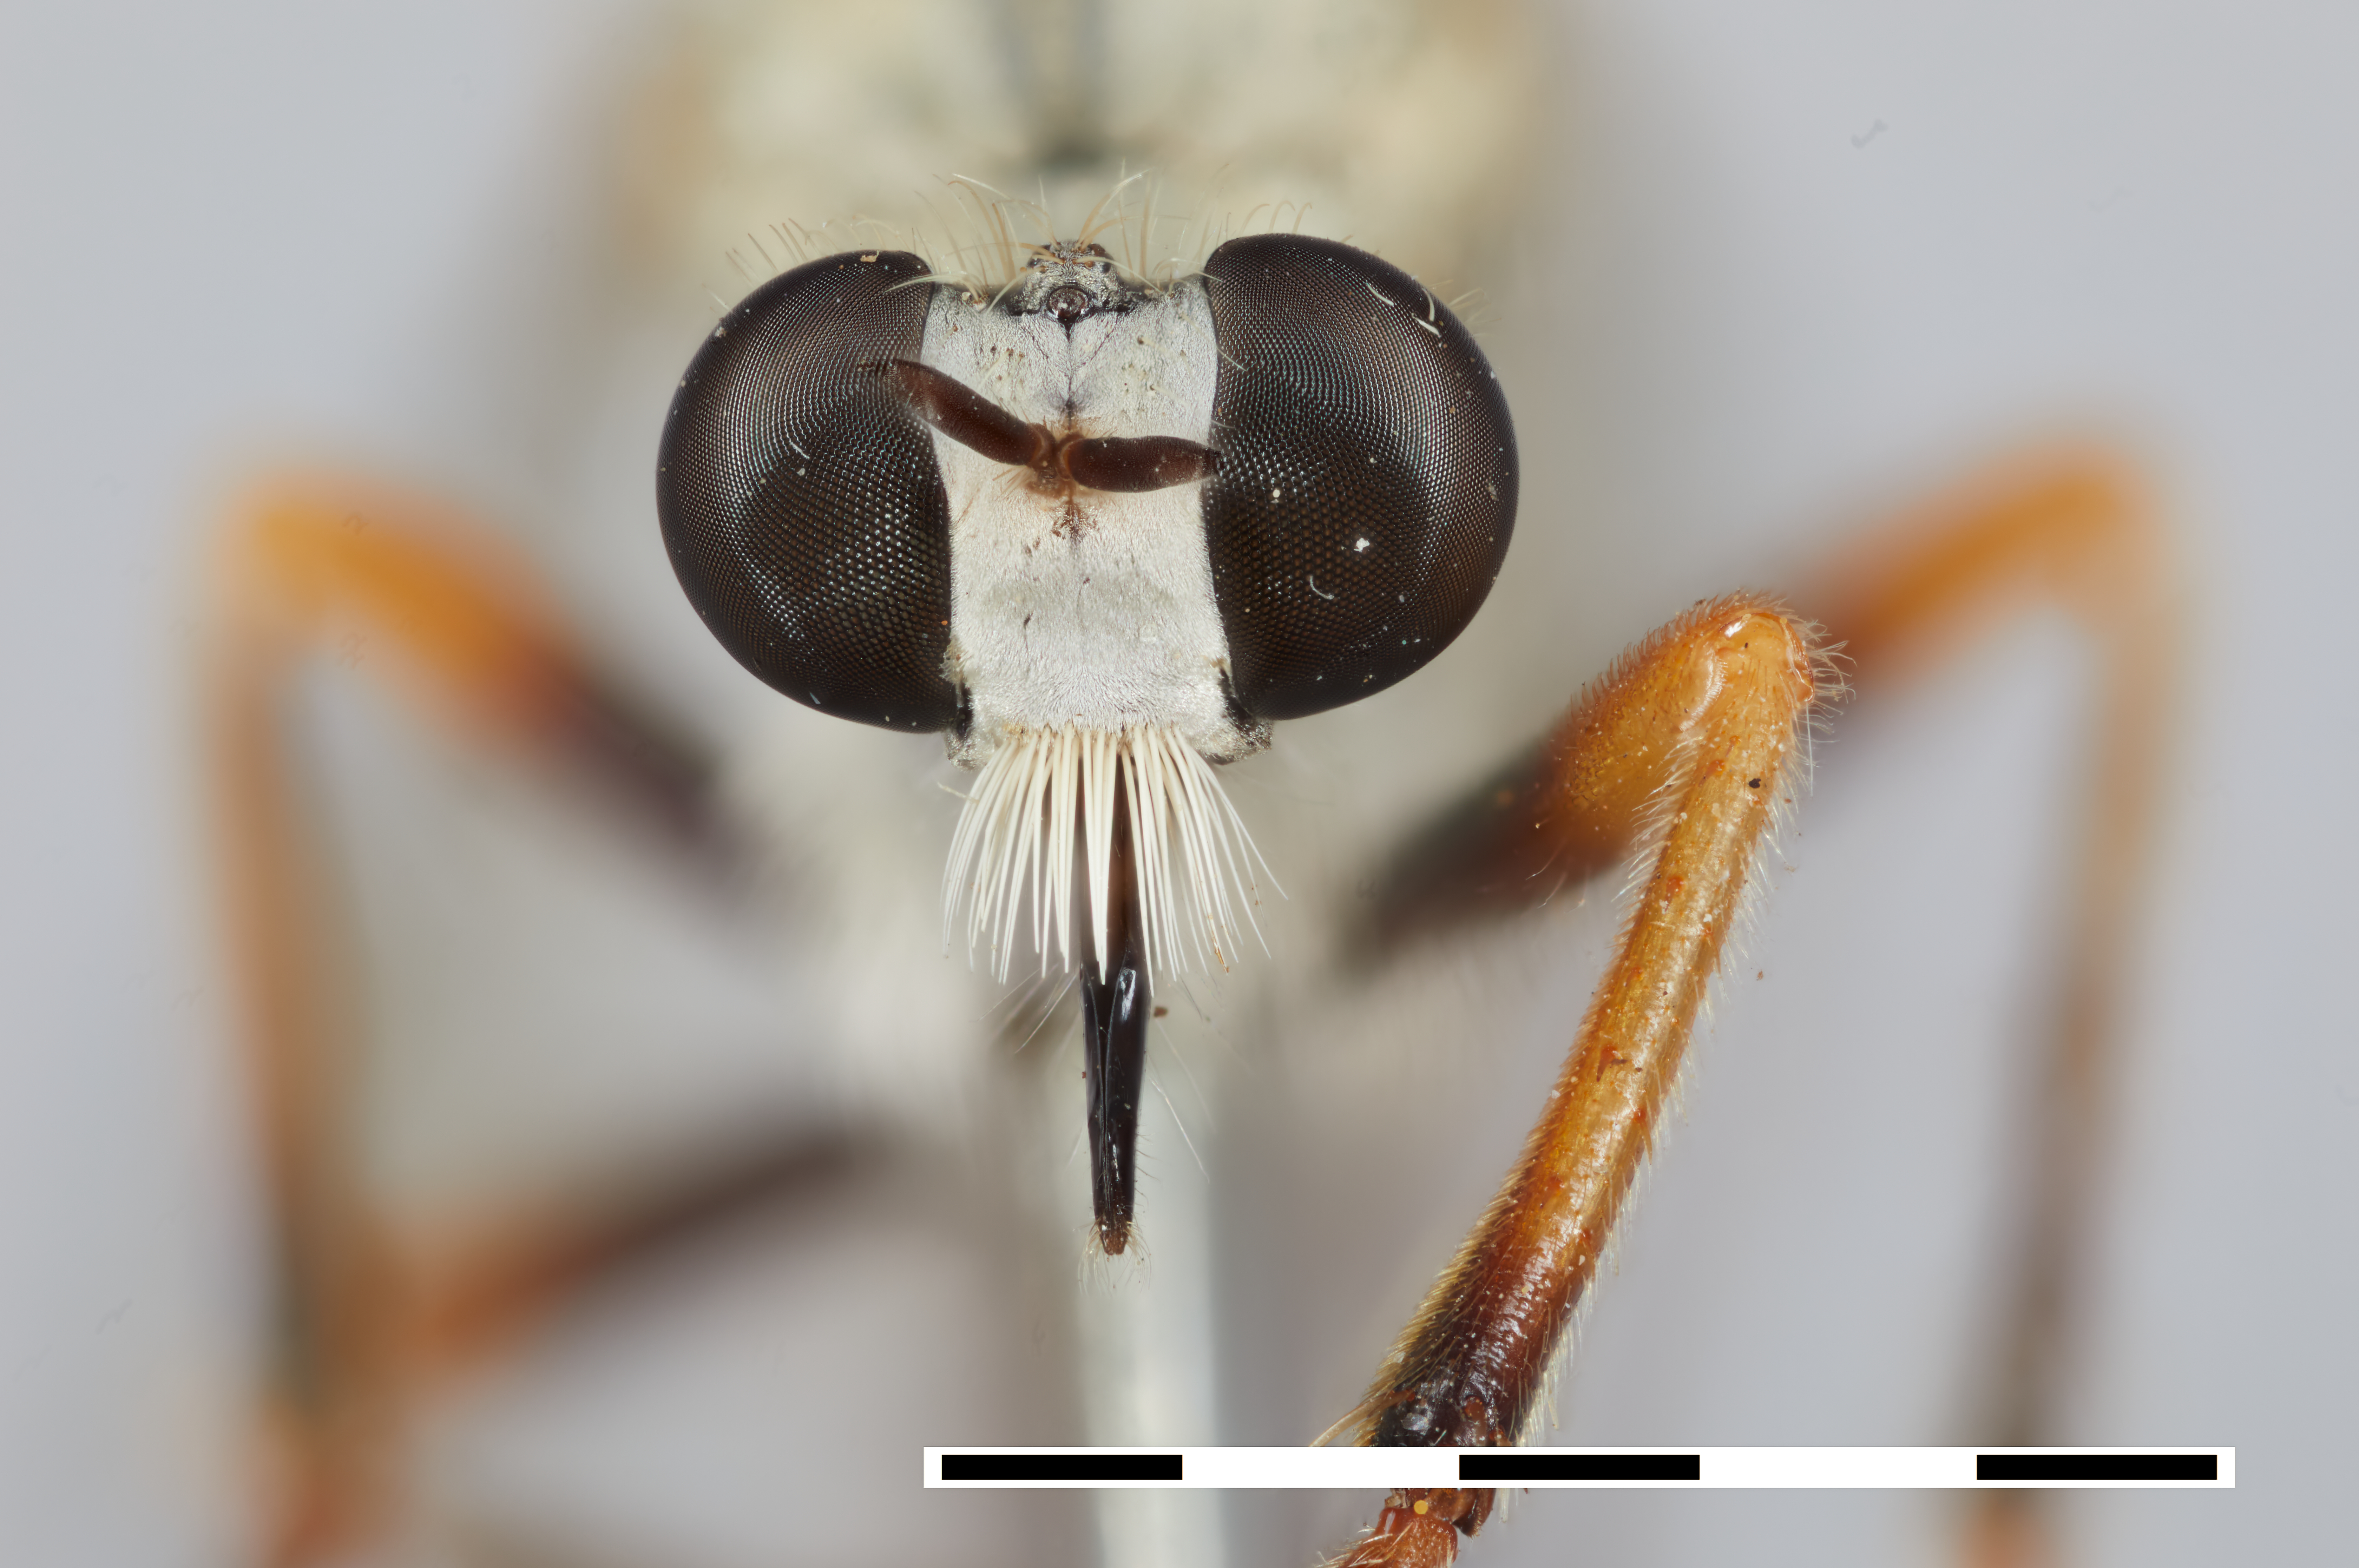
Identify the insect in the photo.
Saropogon coquillettii
